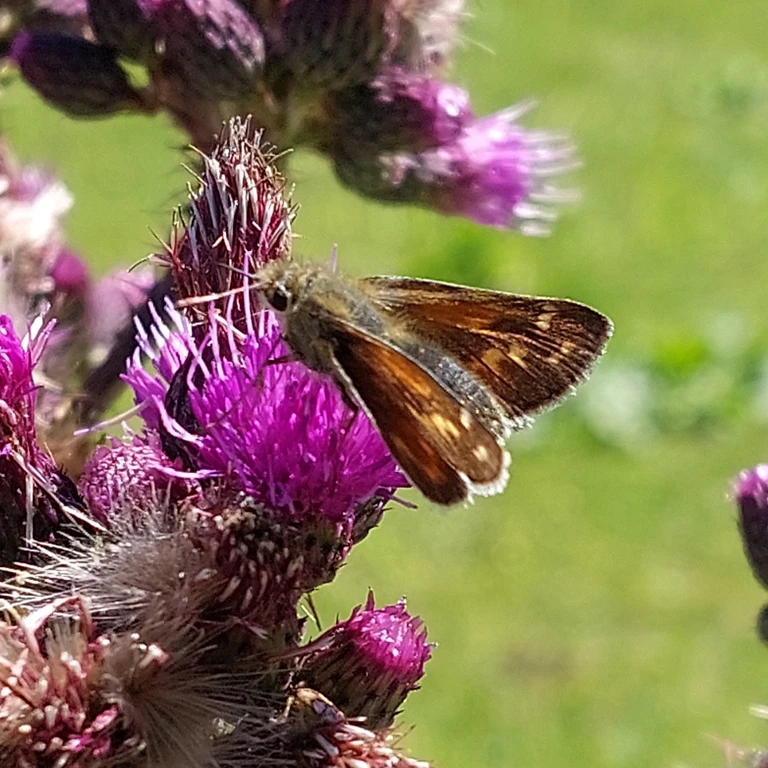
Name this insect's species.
Hesperia comma
